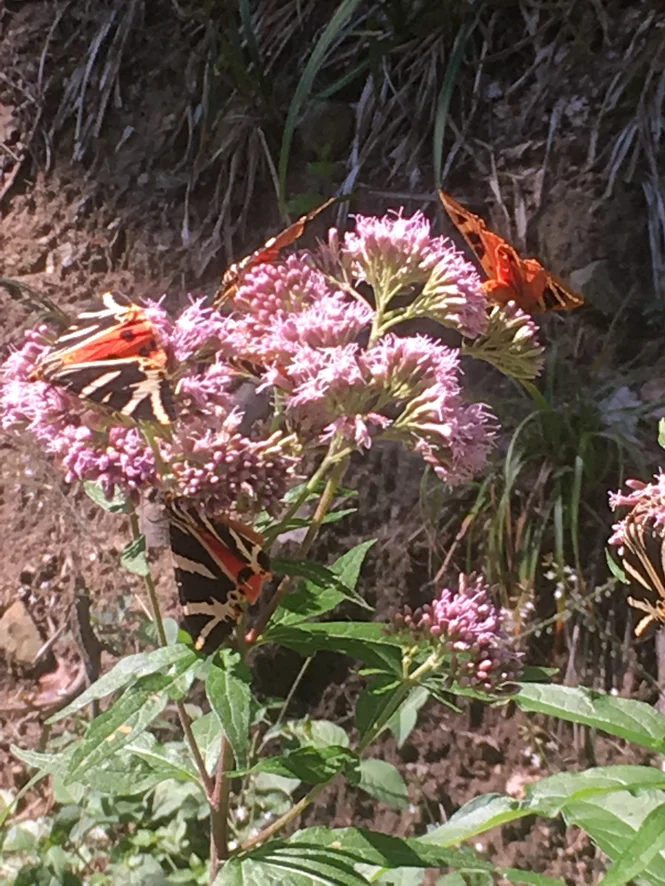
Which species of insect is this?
Euplagia quadripunctaria
